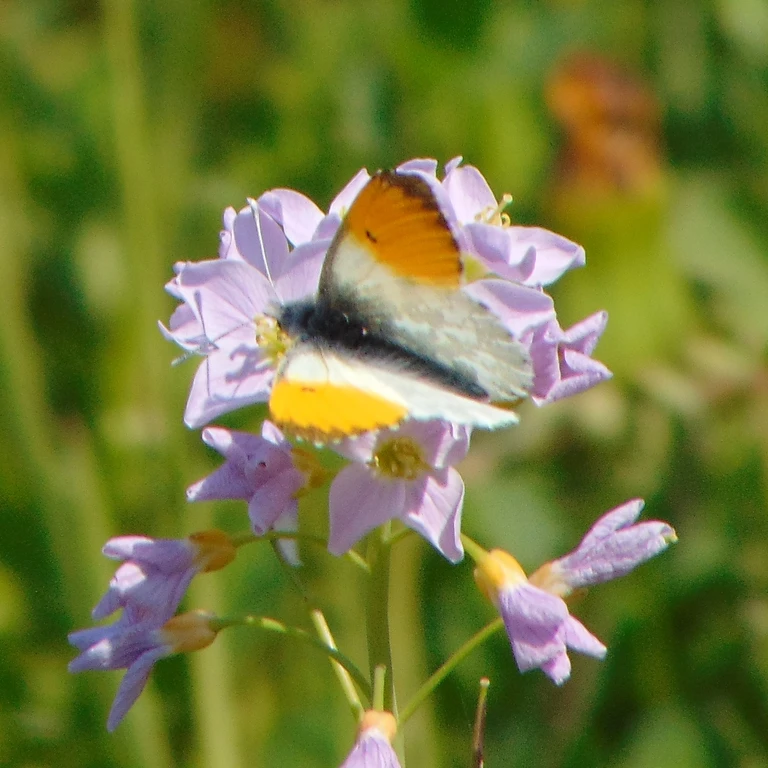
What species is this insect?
Anthocharis cardamines
